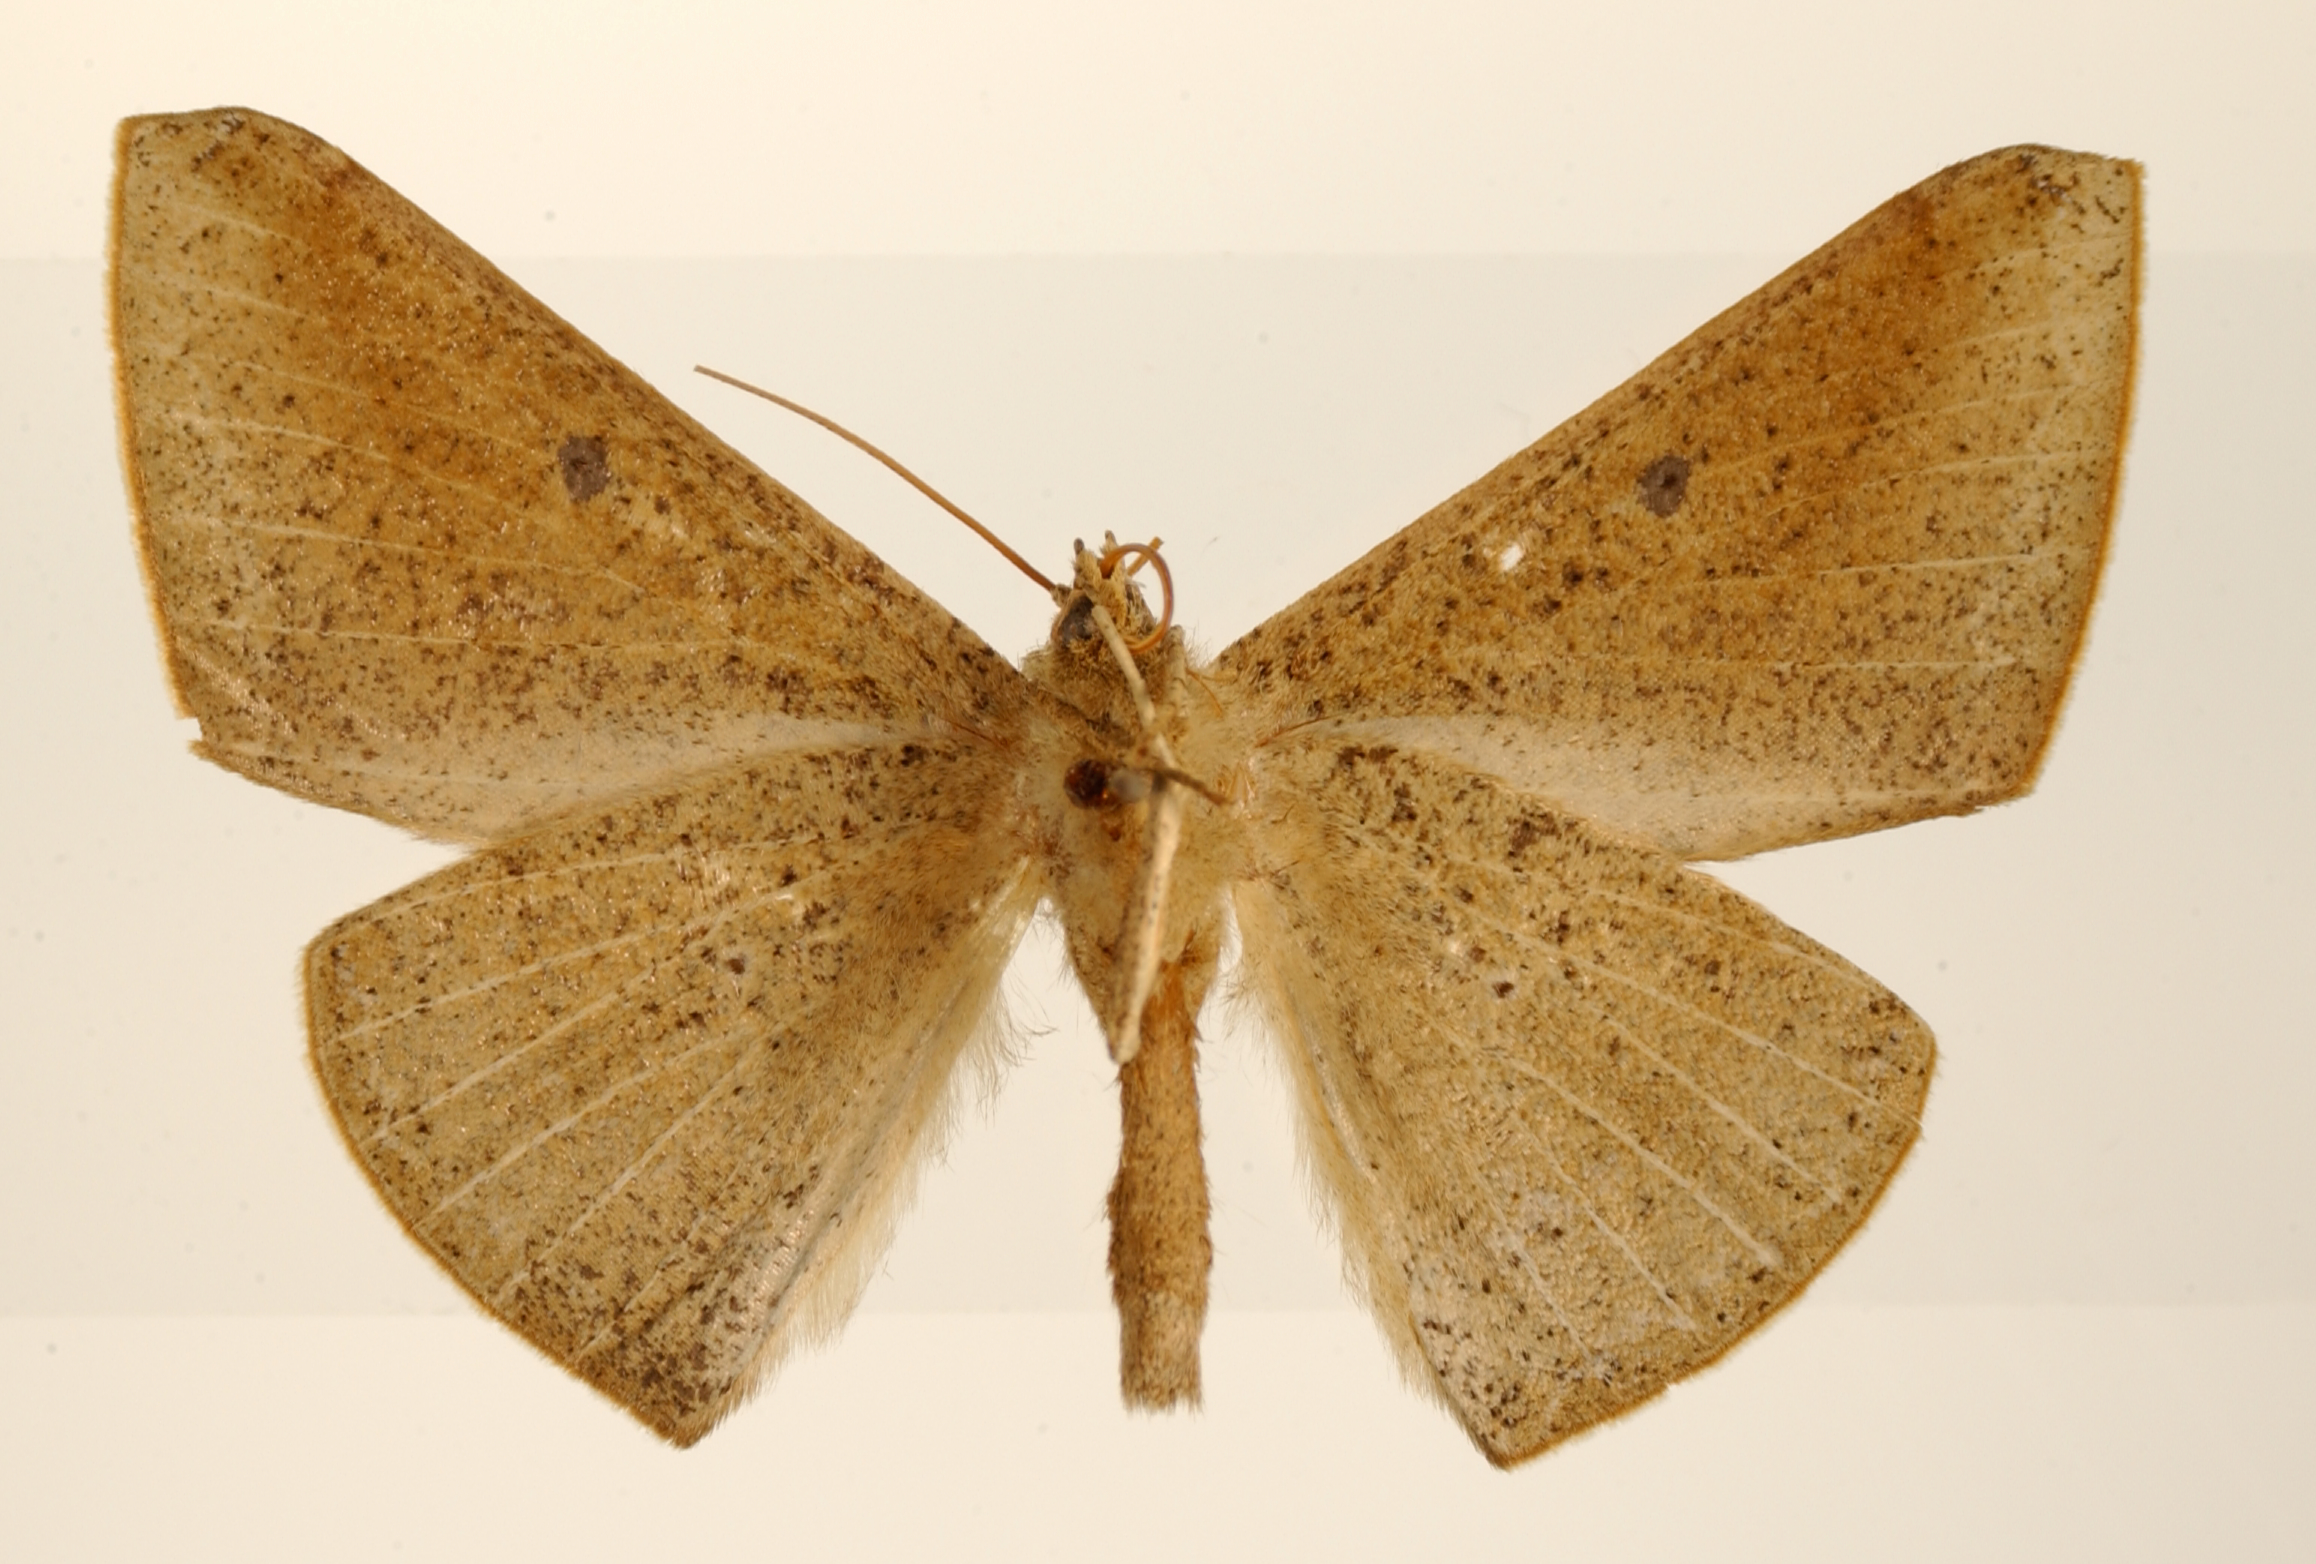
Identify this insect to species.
Ira quinquemaculata
